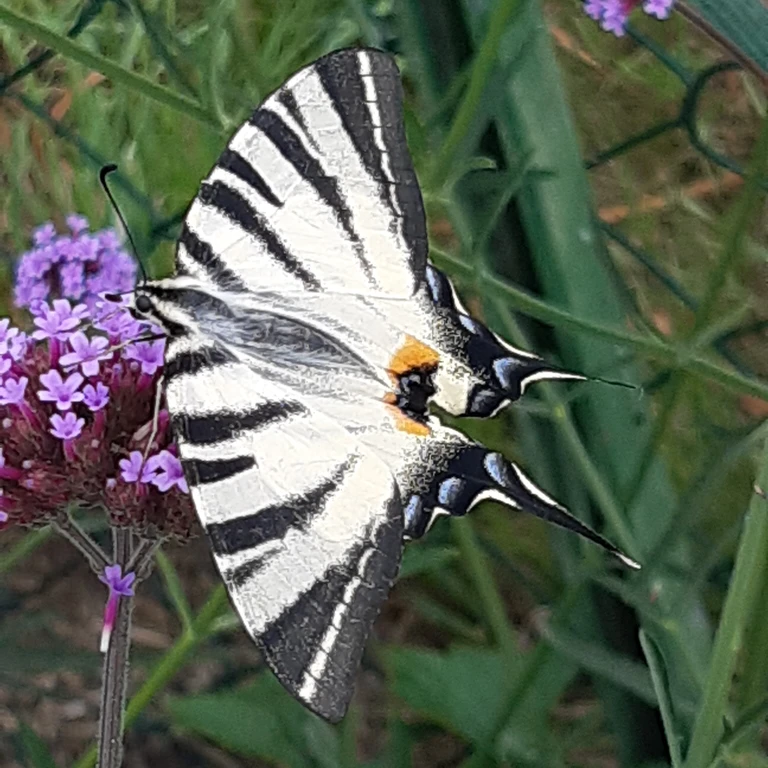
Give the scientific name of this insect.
Iphiclides podalirius
